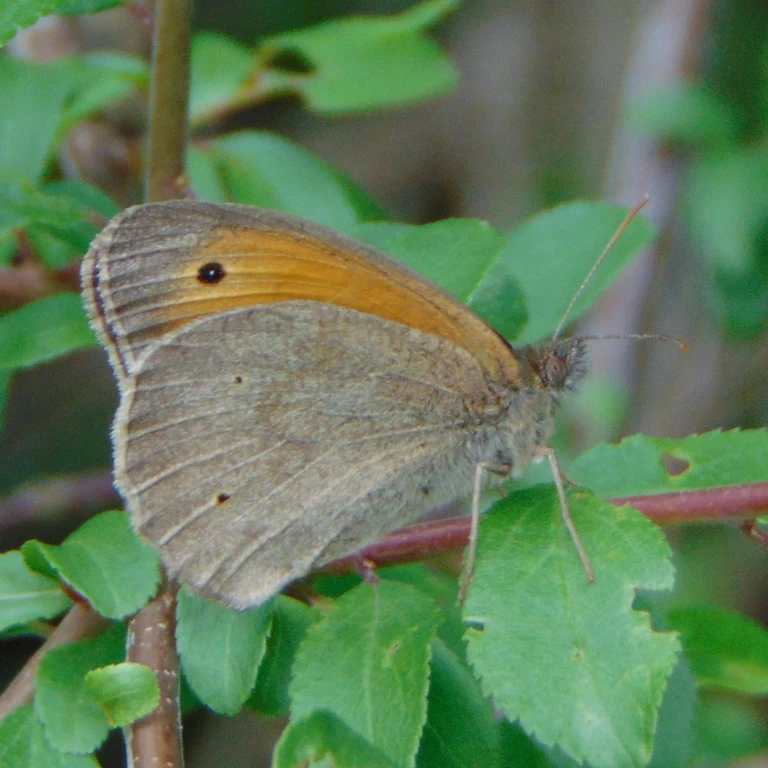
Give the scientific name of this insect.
Maniola jurtina
